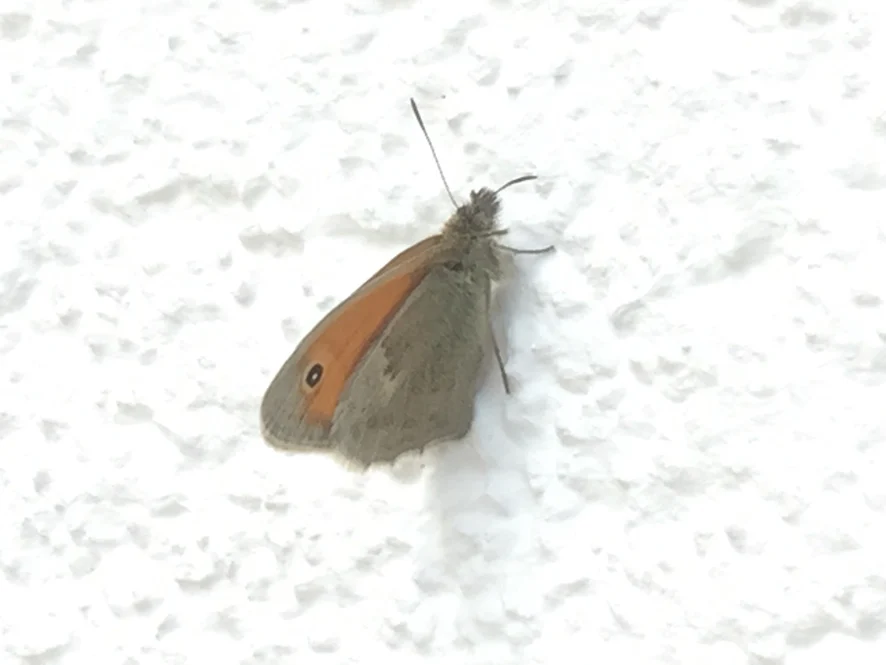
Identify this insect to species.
Coenonympha pamphilus
